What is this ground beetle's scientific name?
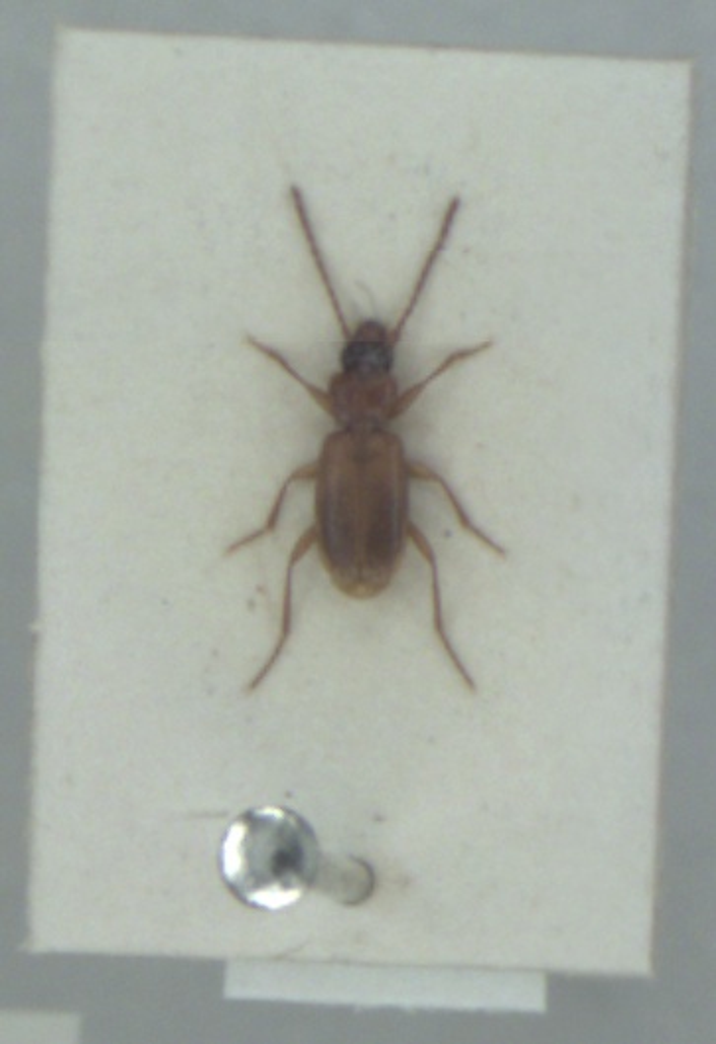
Trechoblemus micros
